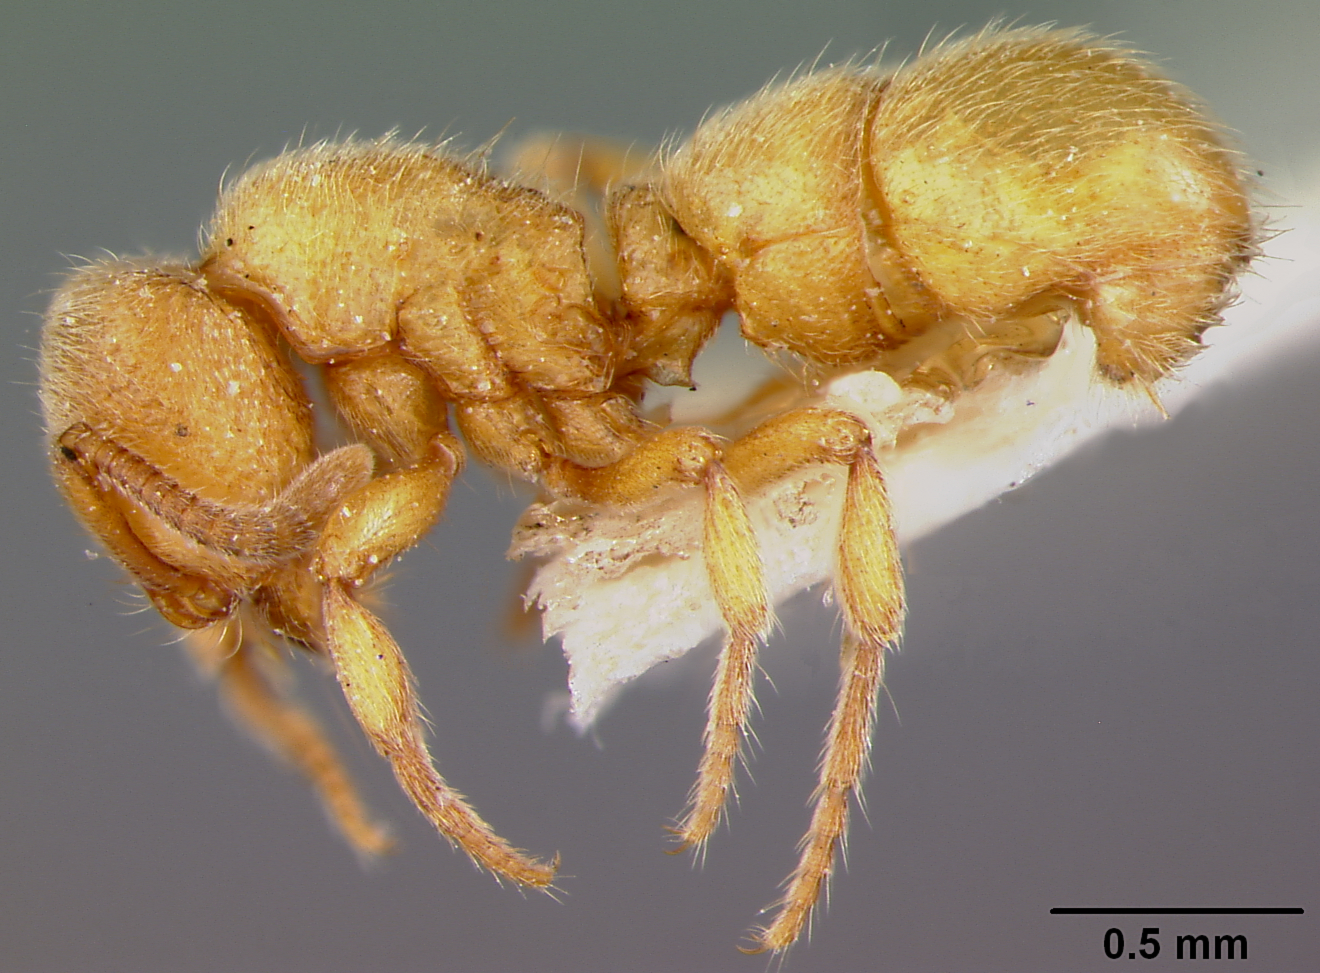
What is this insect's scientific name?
Proceratium numidicum
